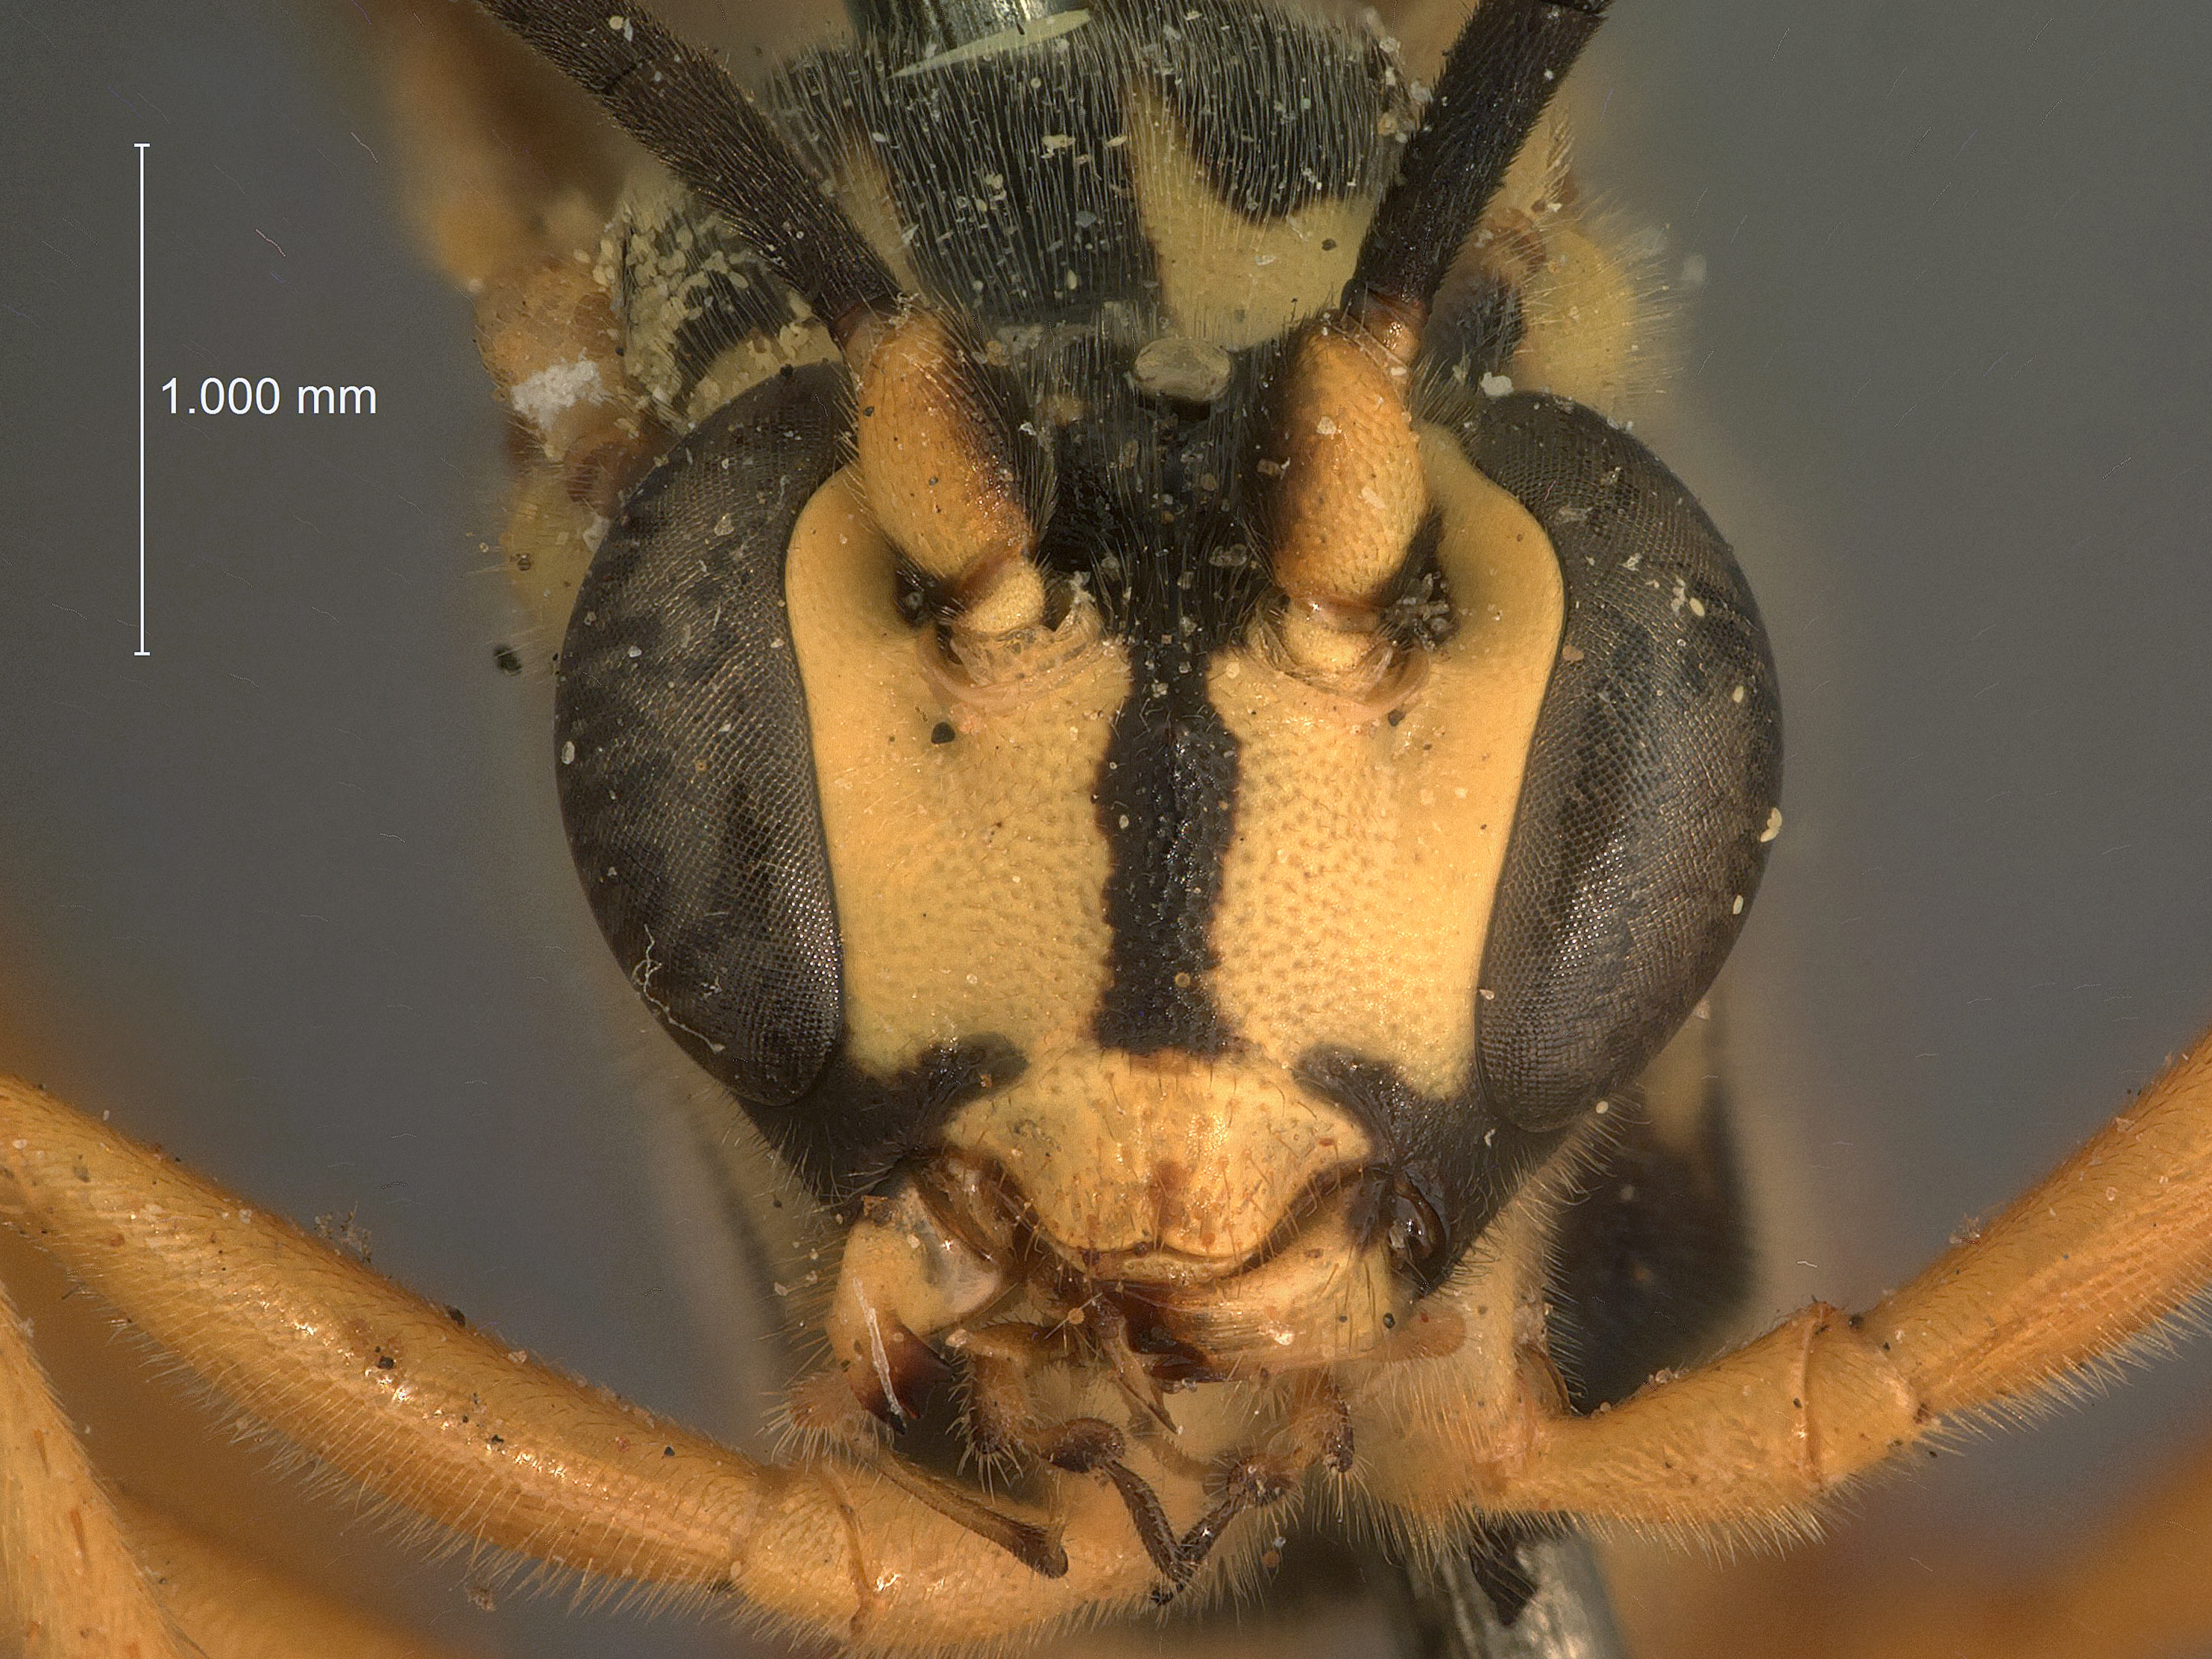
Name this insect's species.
Cidaphurus alticola
